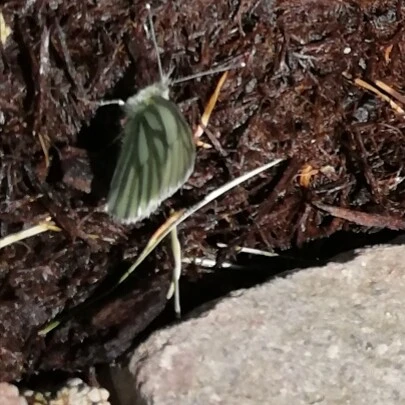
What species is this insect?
Pieris napi
